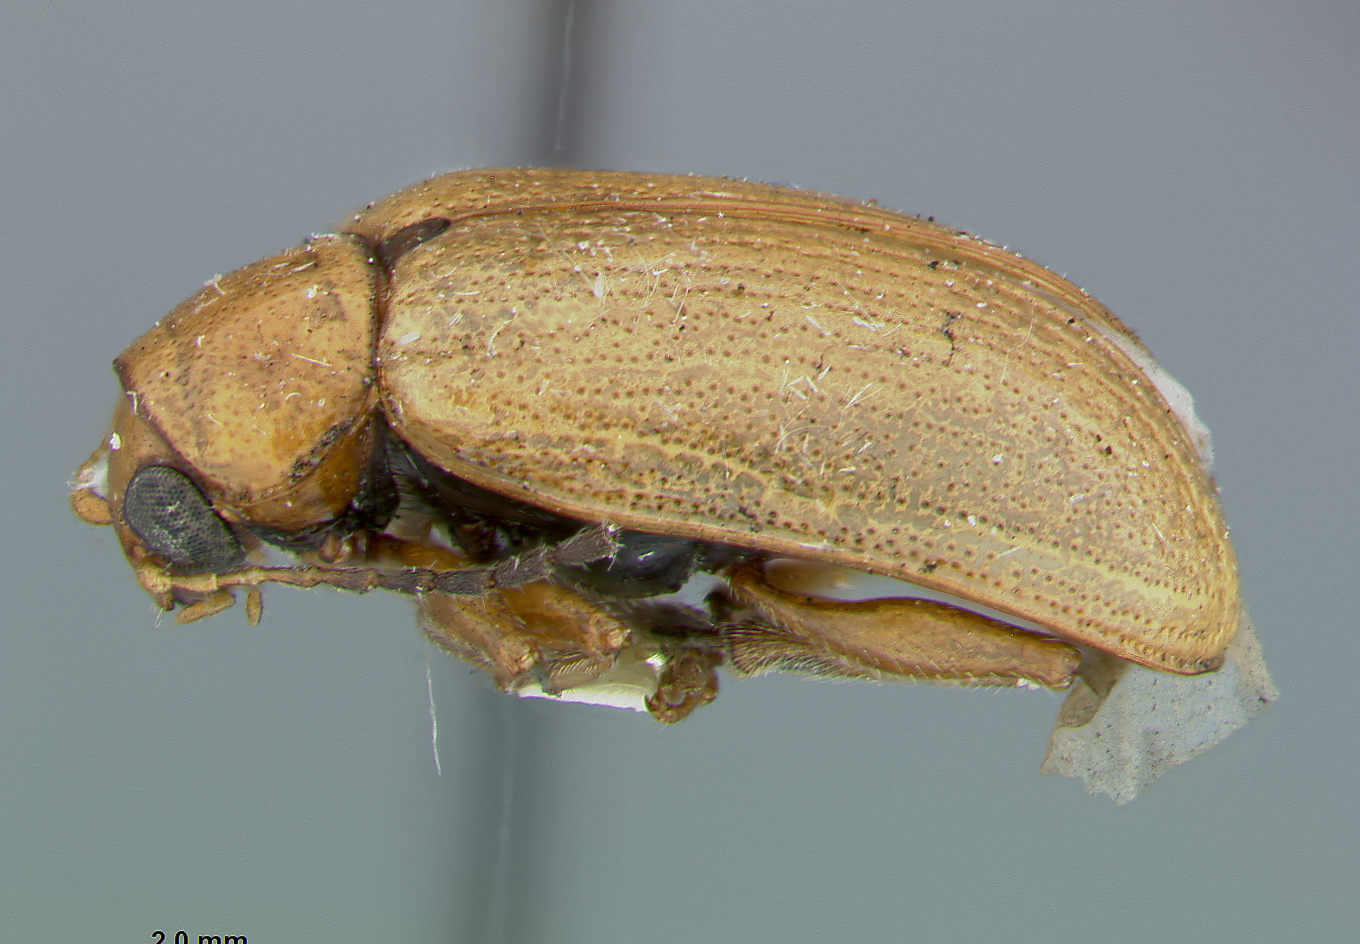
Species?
Metachroma angusticolle
